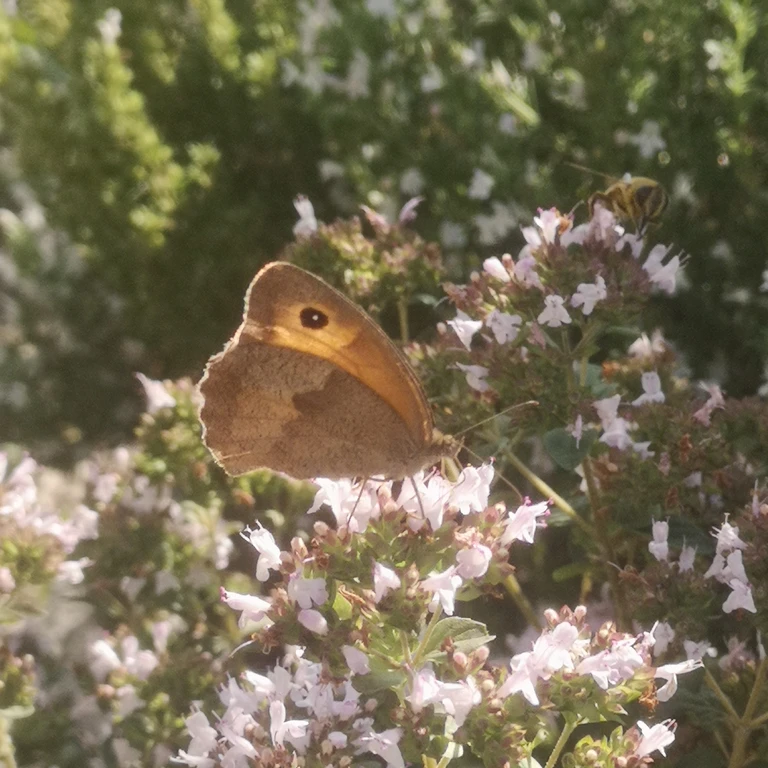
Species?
Maniola jurtina
